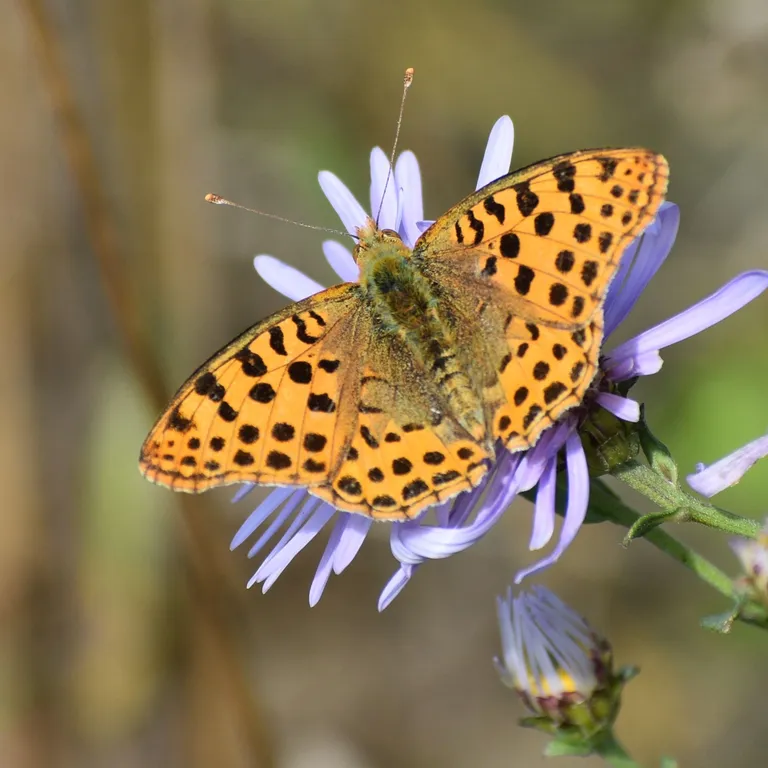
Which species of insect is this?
Issoria lathonia
